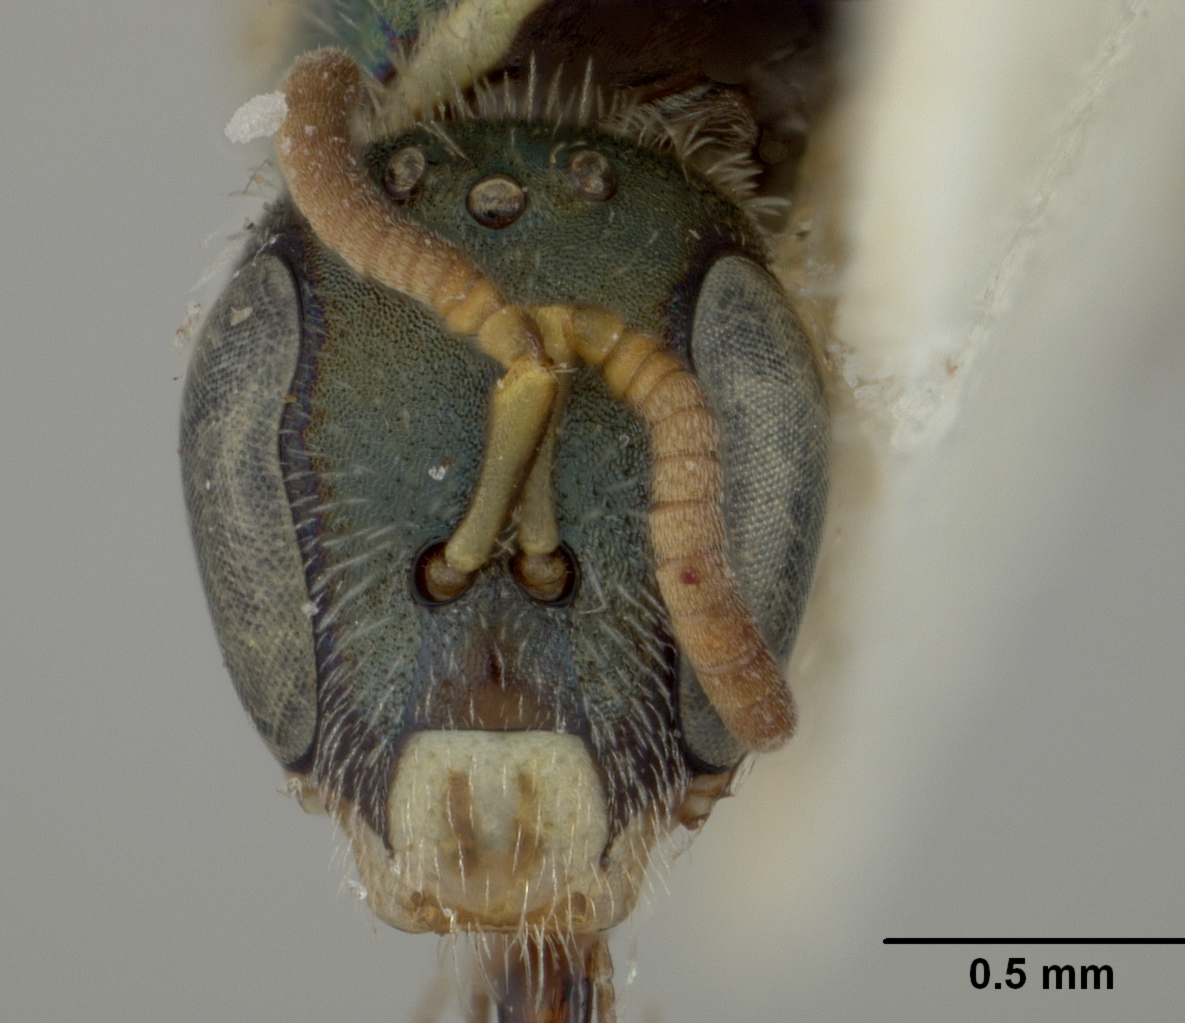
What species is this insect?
Nomioides campanulae
